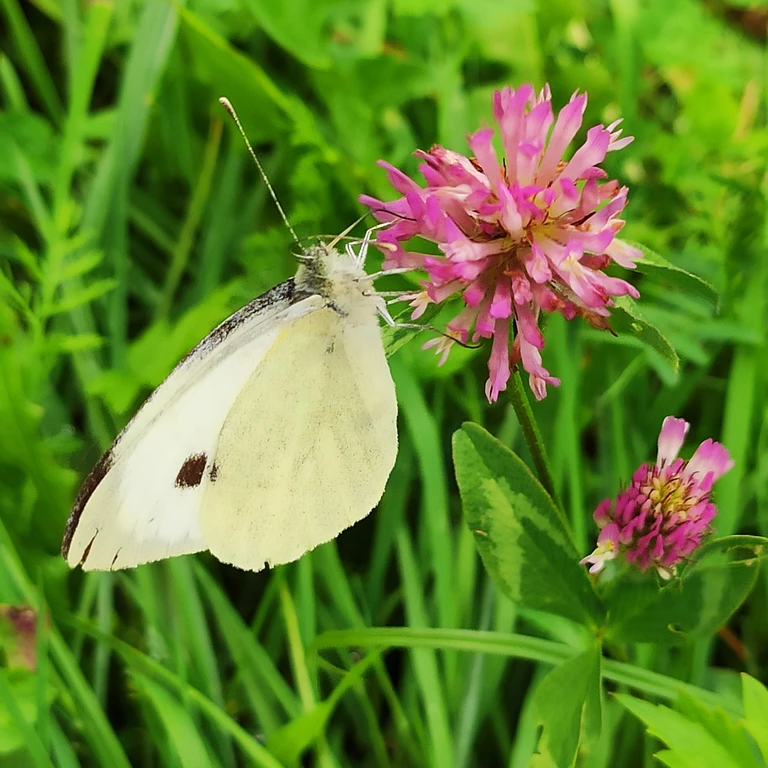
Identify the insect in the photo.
Pieris brassicae
